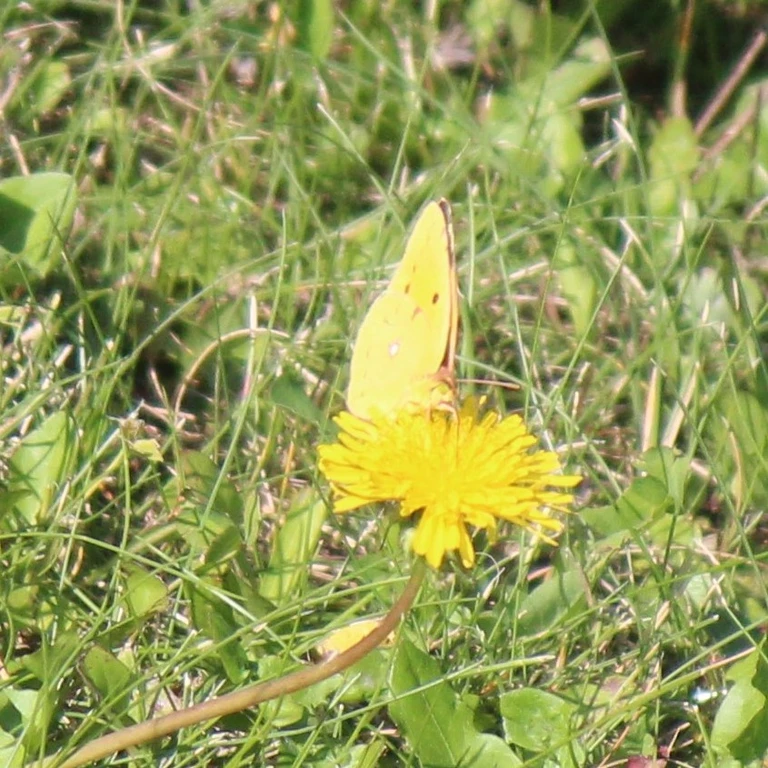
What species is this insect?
Colias croceus
